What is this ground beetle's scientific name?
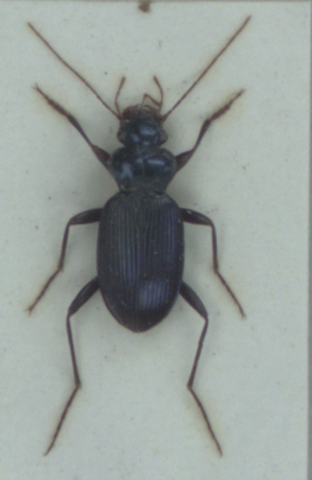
Leistus spinibarbis
